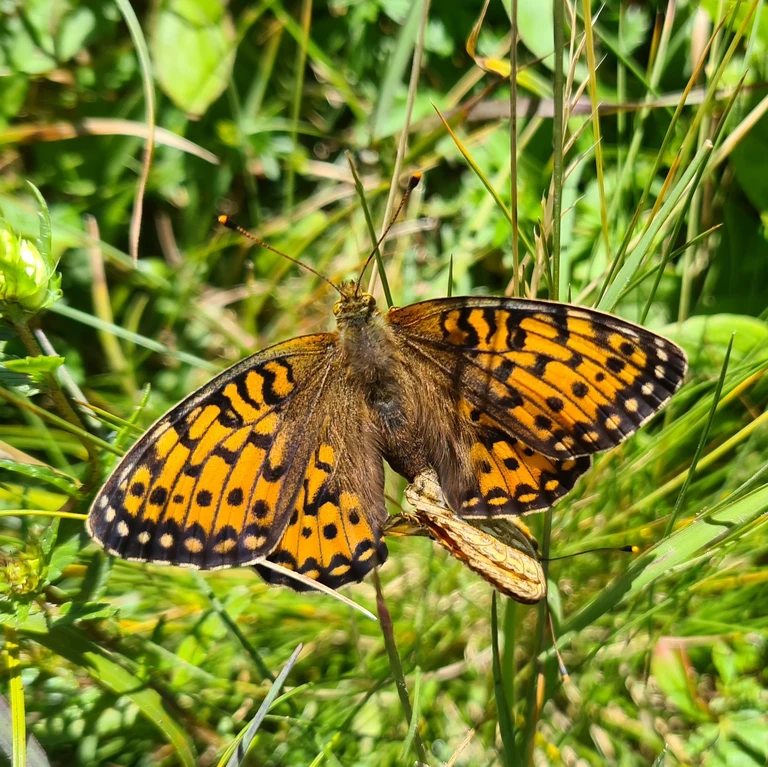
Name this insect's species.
Speyeria aglaja
